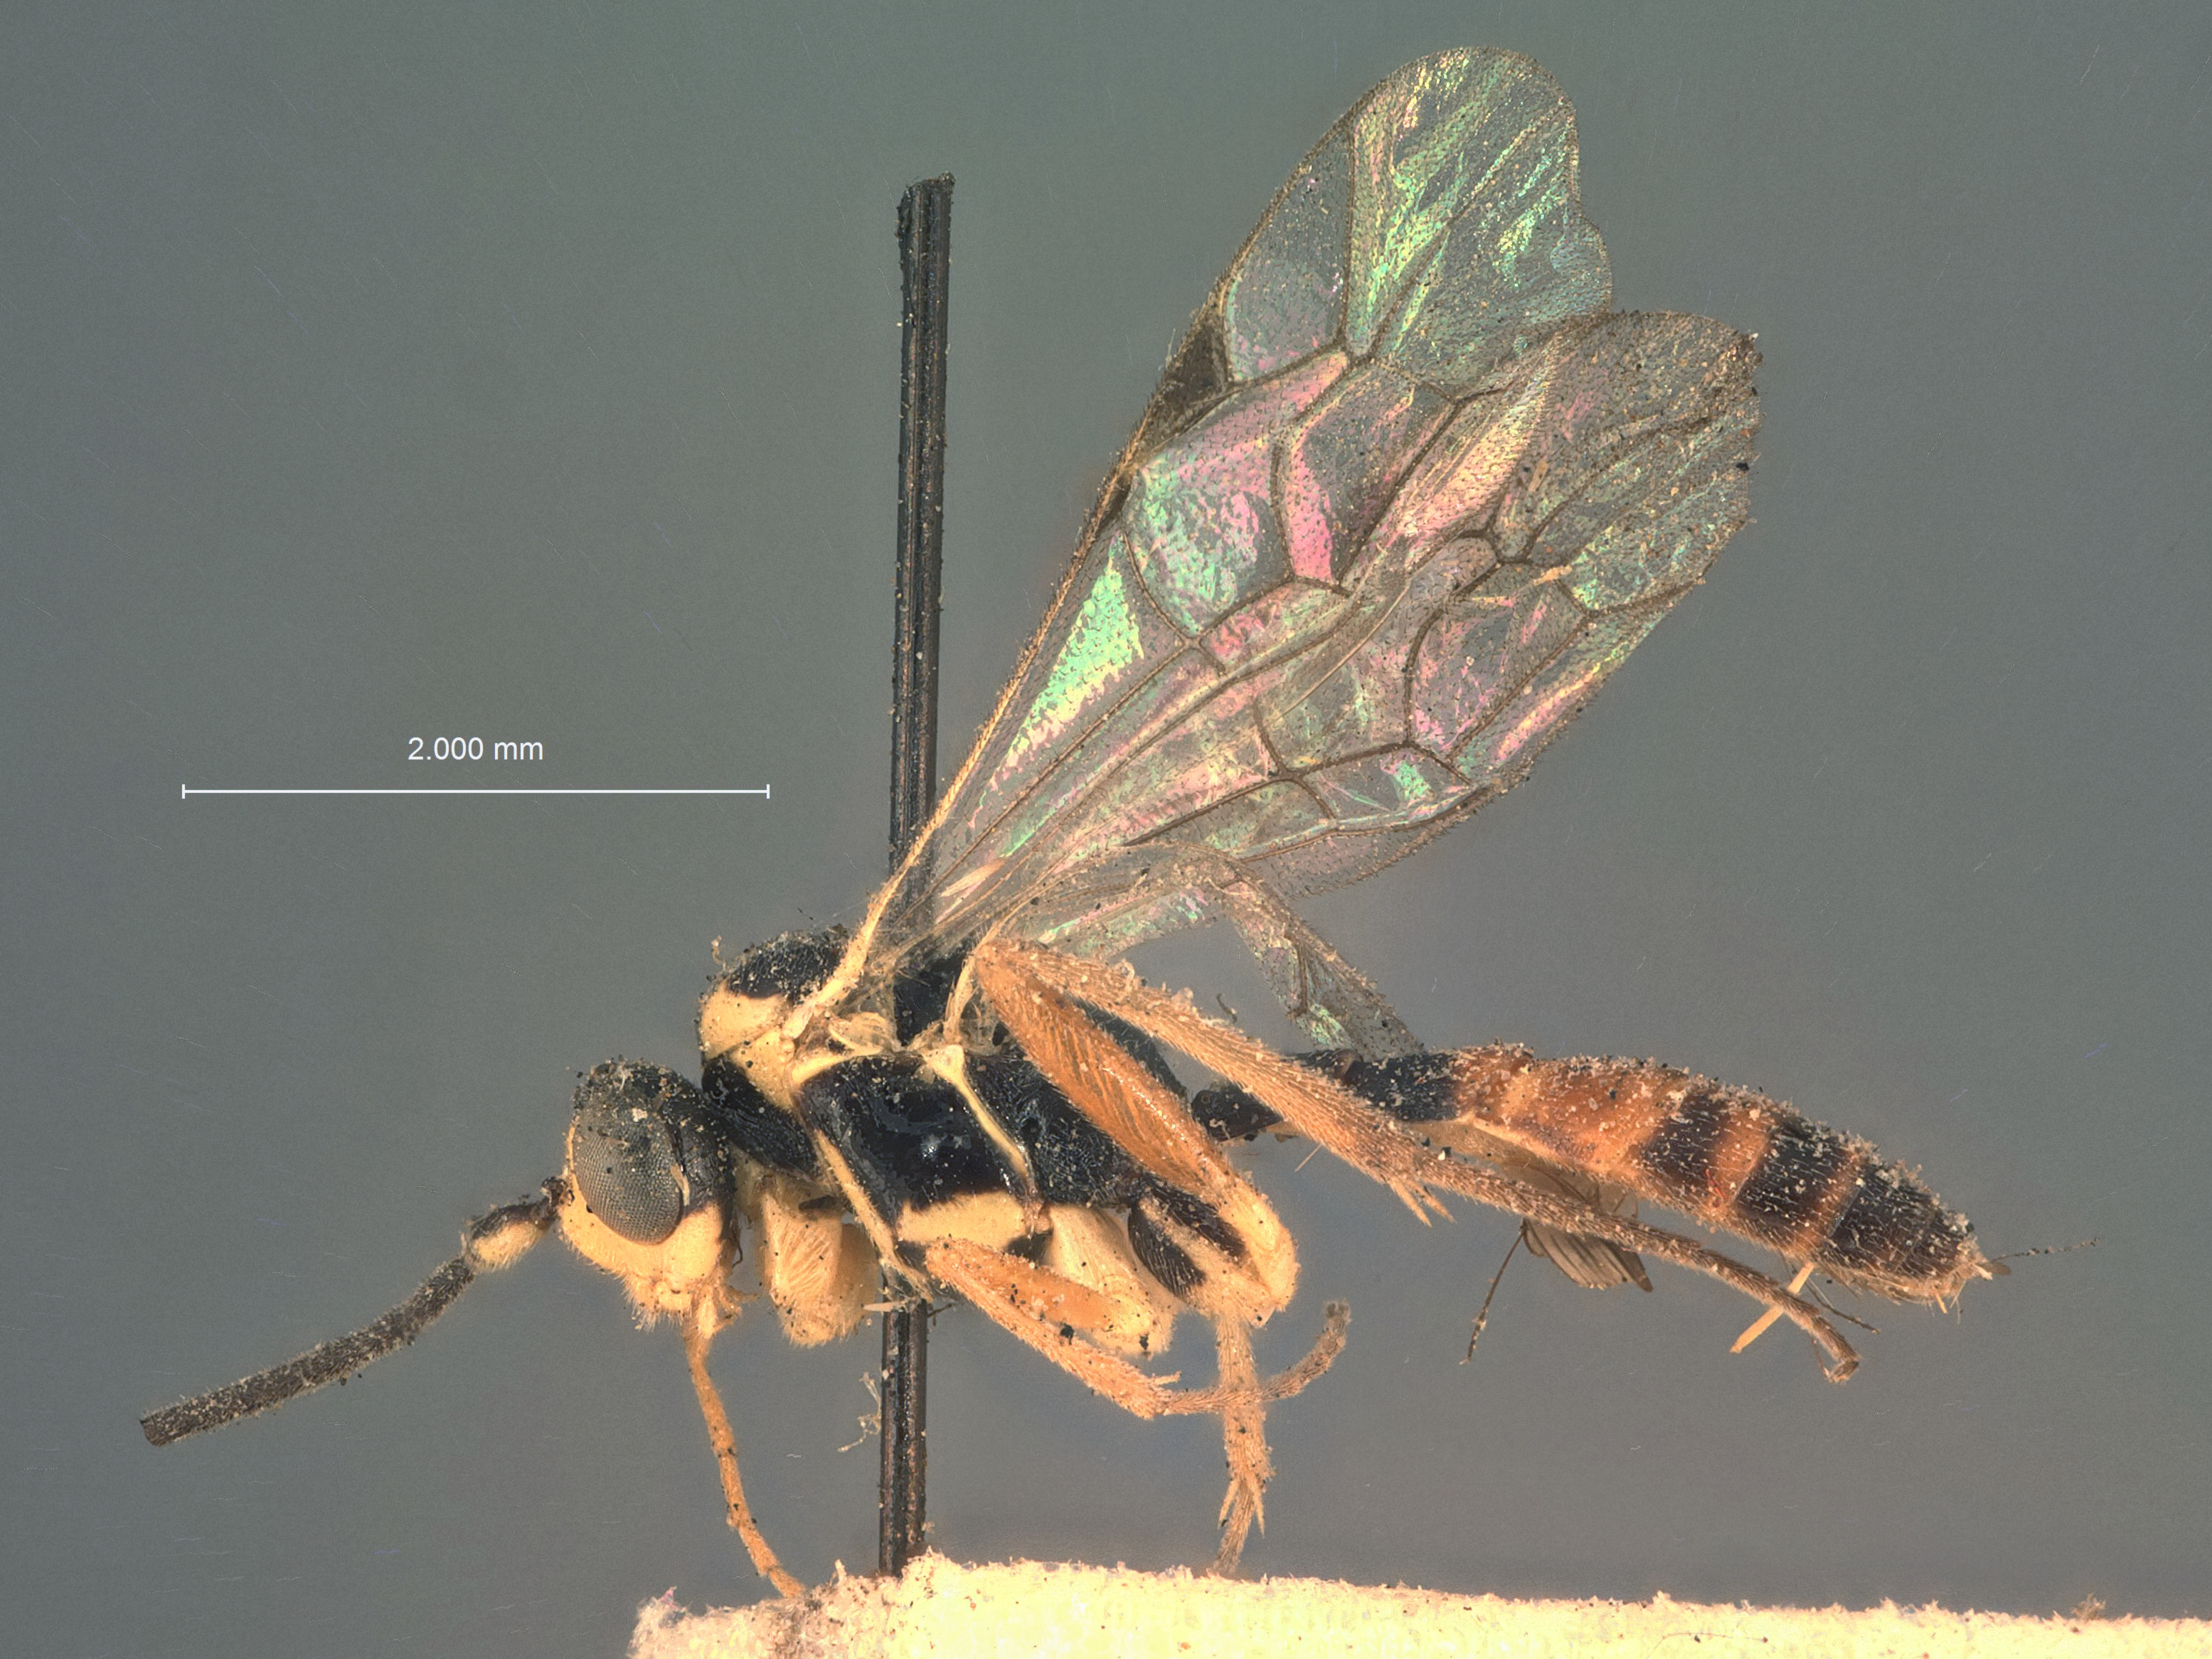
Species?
Bassus xanthopsis
